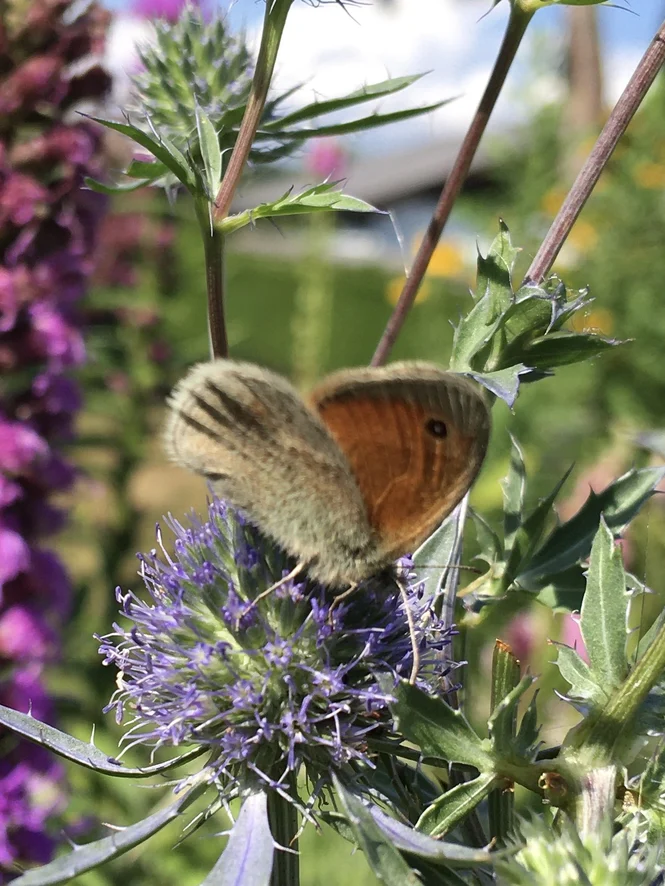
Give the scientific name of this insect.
Coenonympha pamphilus
